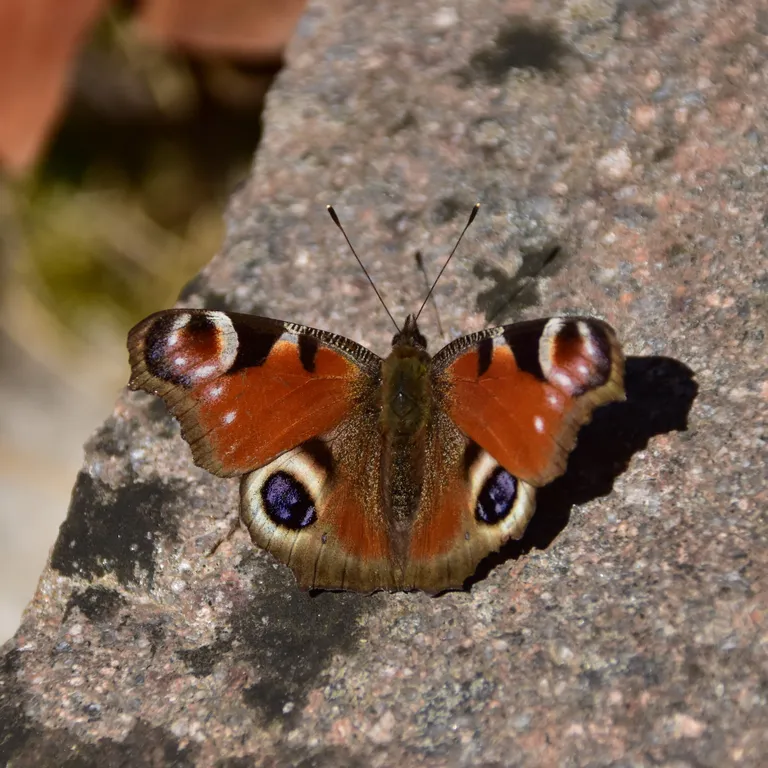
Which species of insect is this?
Aglais io
